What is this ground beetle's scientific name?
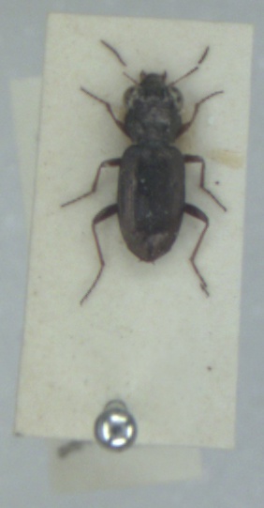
Notiophilus rufipes
